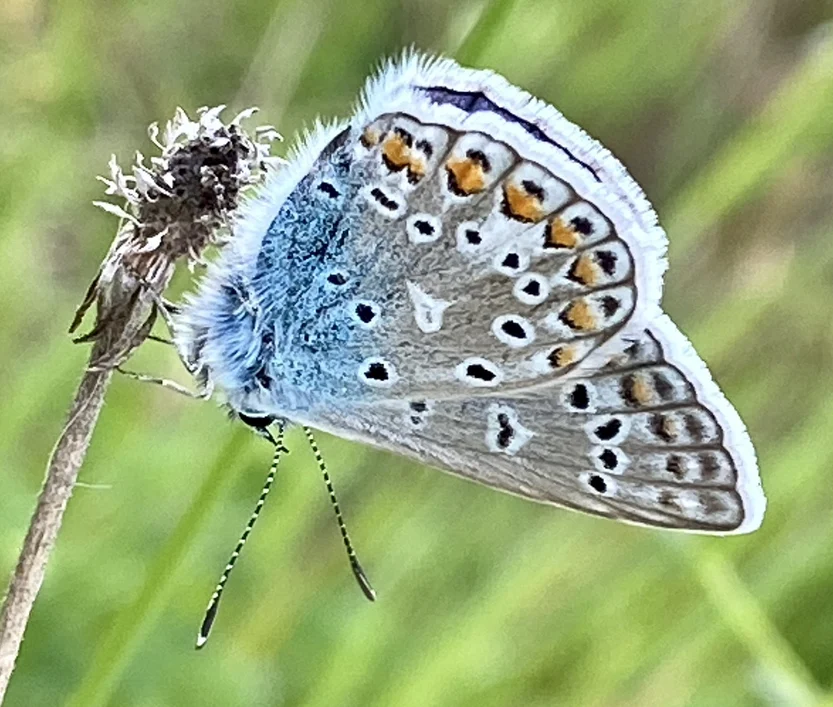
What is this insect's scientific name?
Polyommatus icarus
